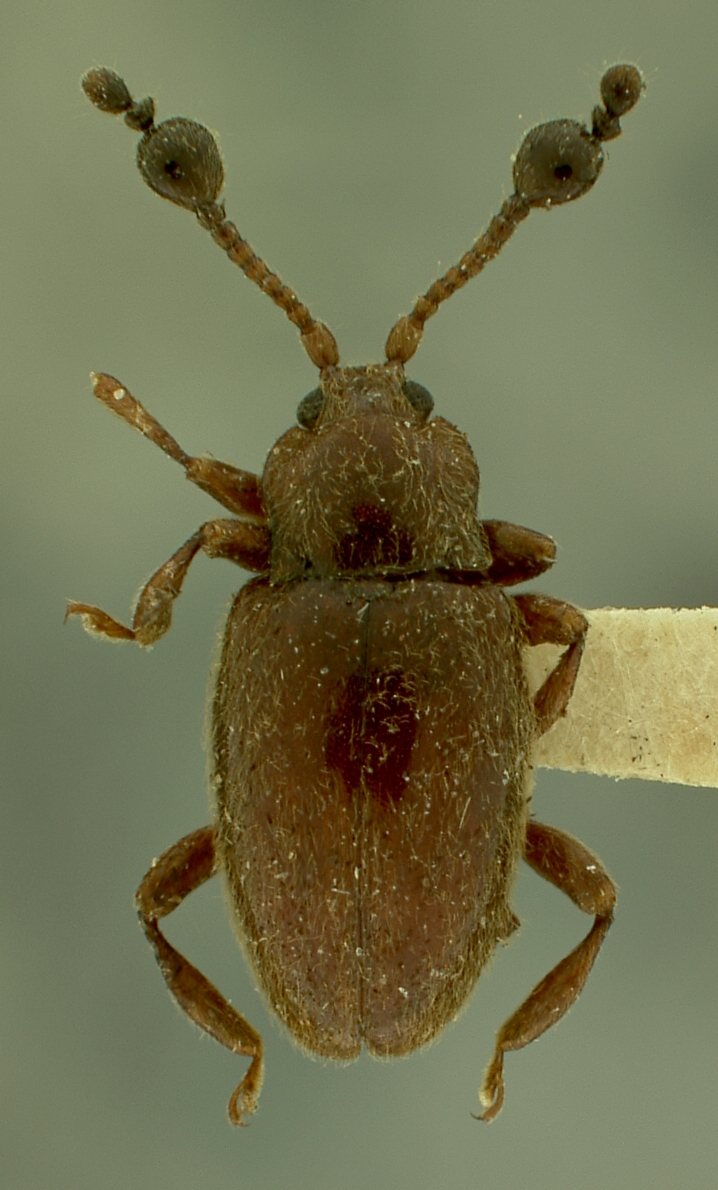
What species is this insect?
Heliobletus philippinensis
